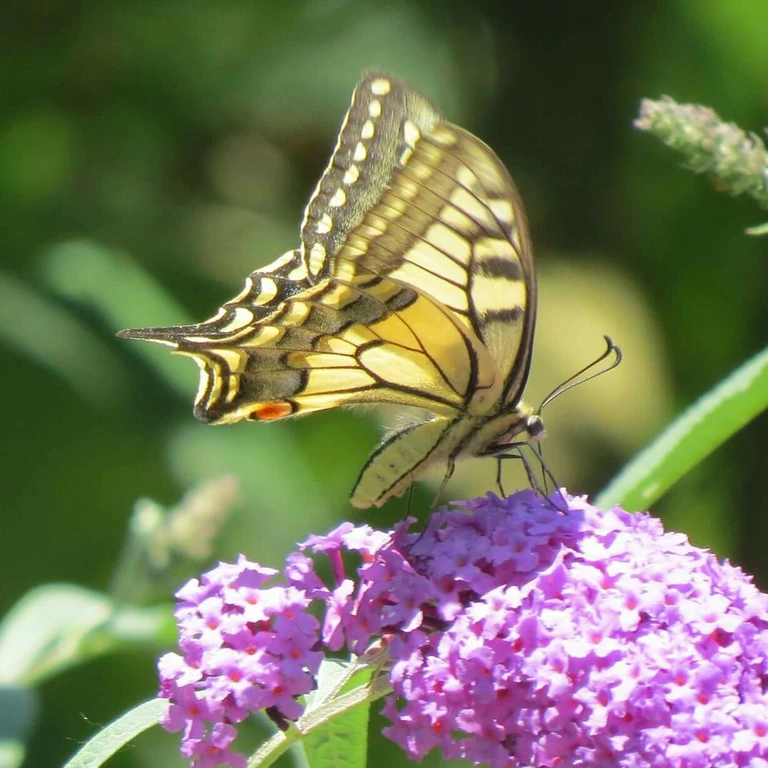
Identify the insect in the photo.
Papilio machaon
